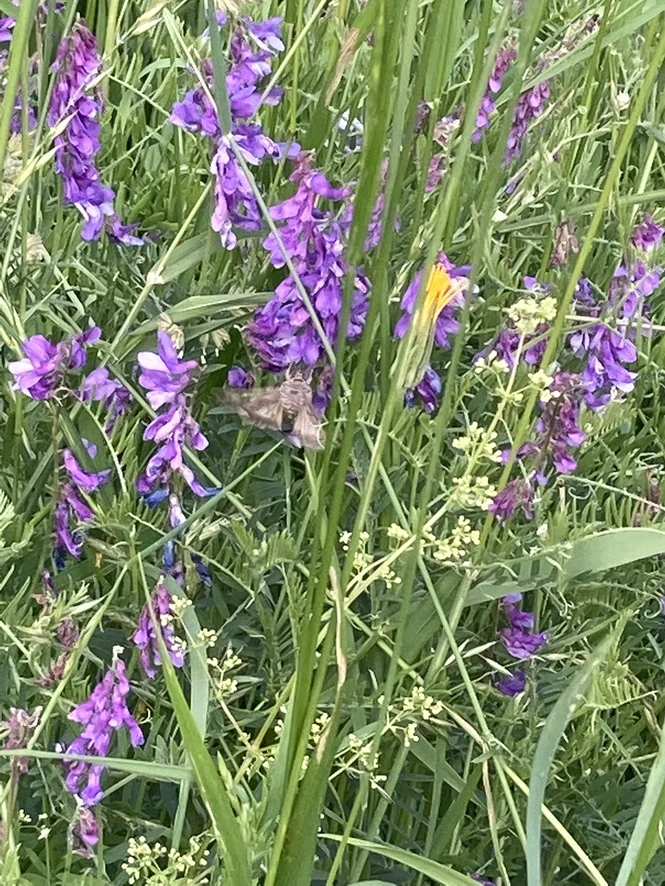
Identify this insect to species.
Autographa gamma
